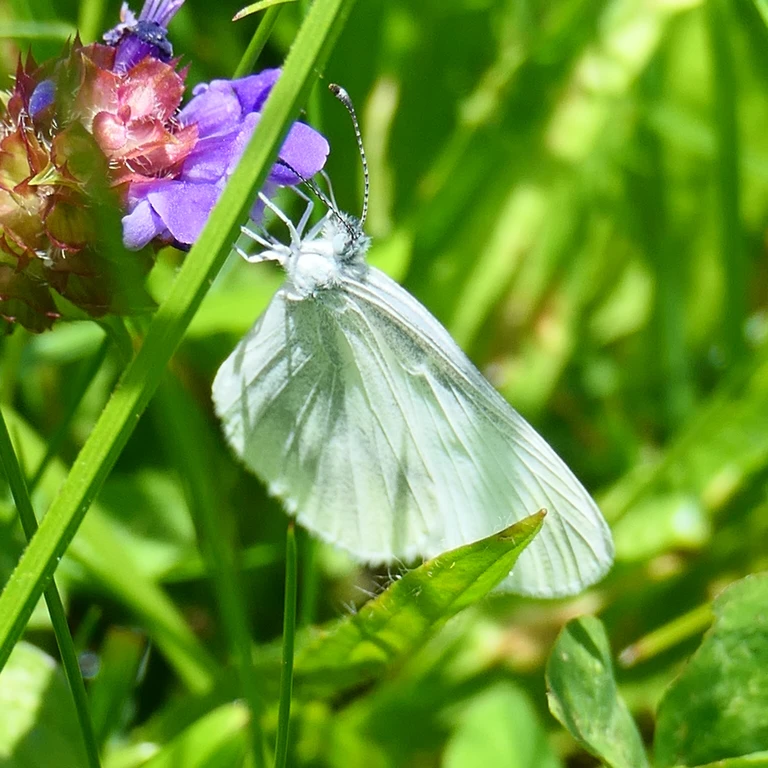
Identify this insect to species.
Leptidea sinapis/juvernica
